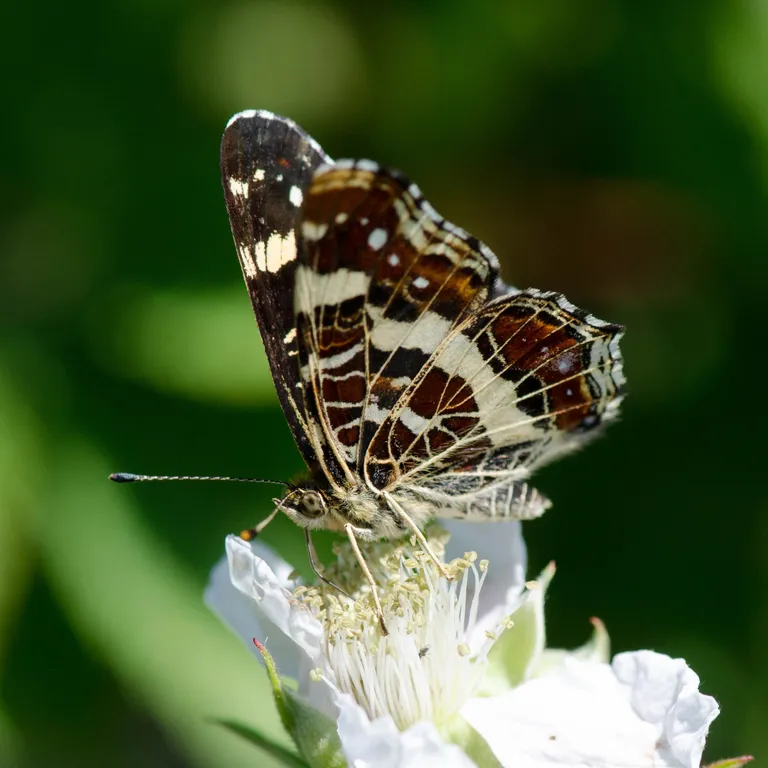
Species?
Araschnia levana
